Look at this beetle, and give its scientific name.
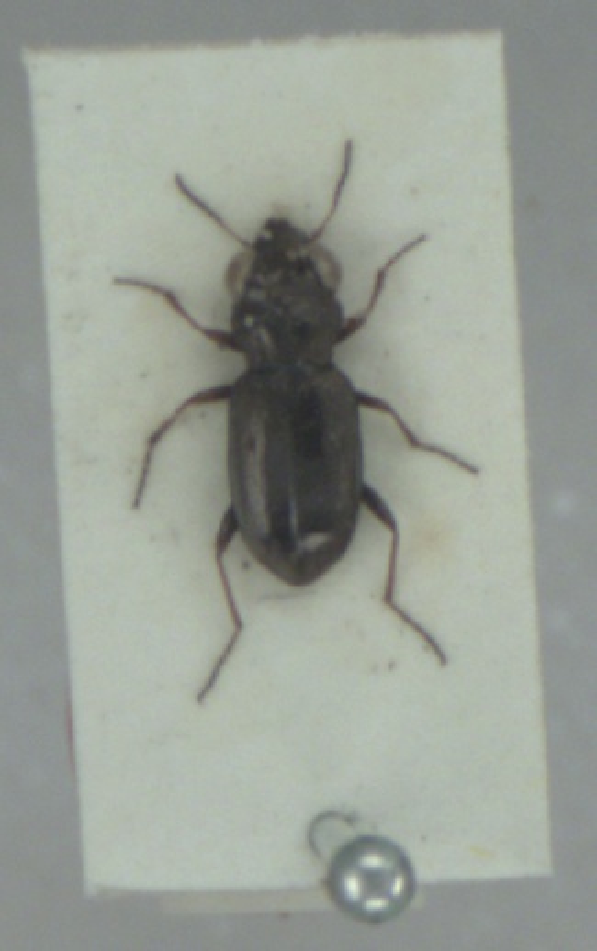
Notiophilus rufipes
